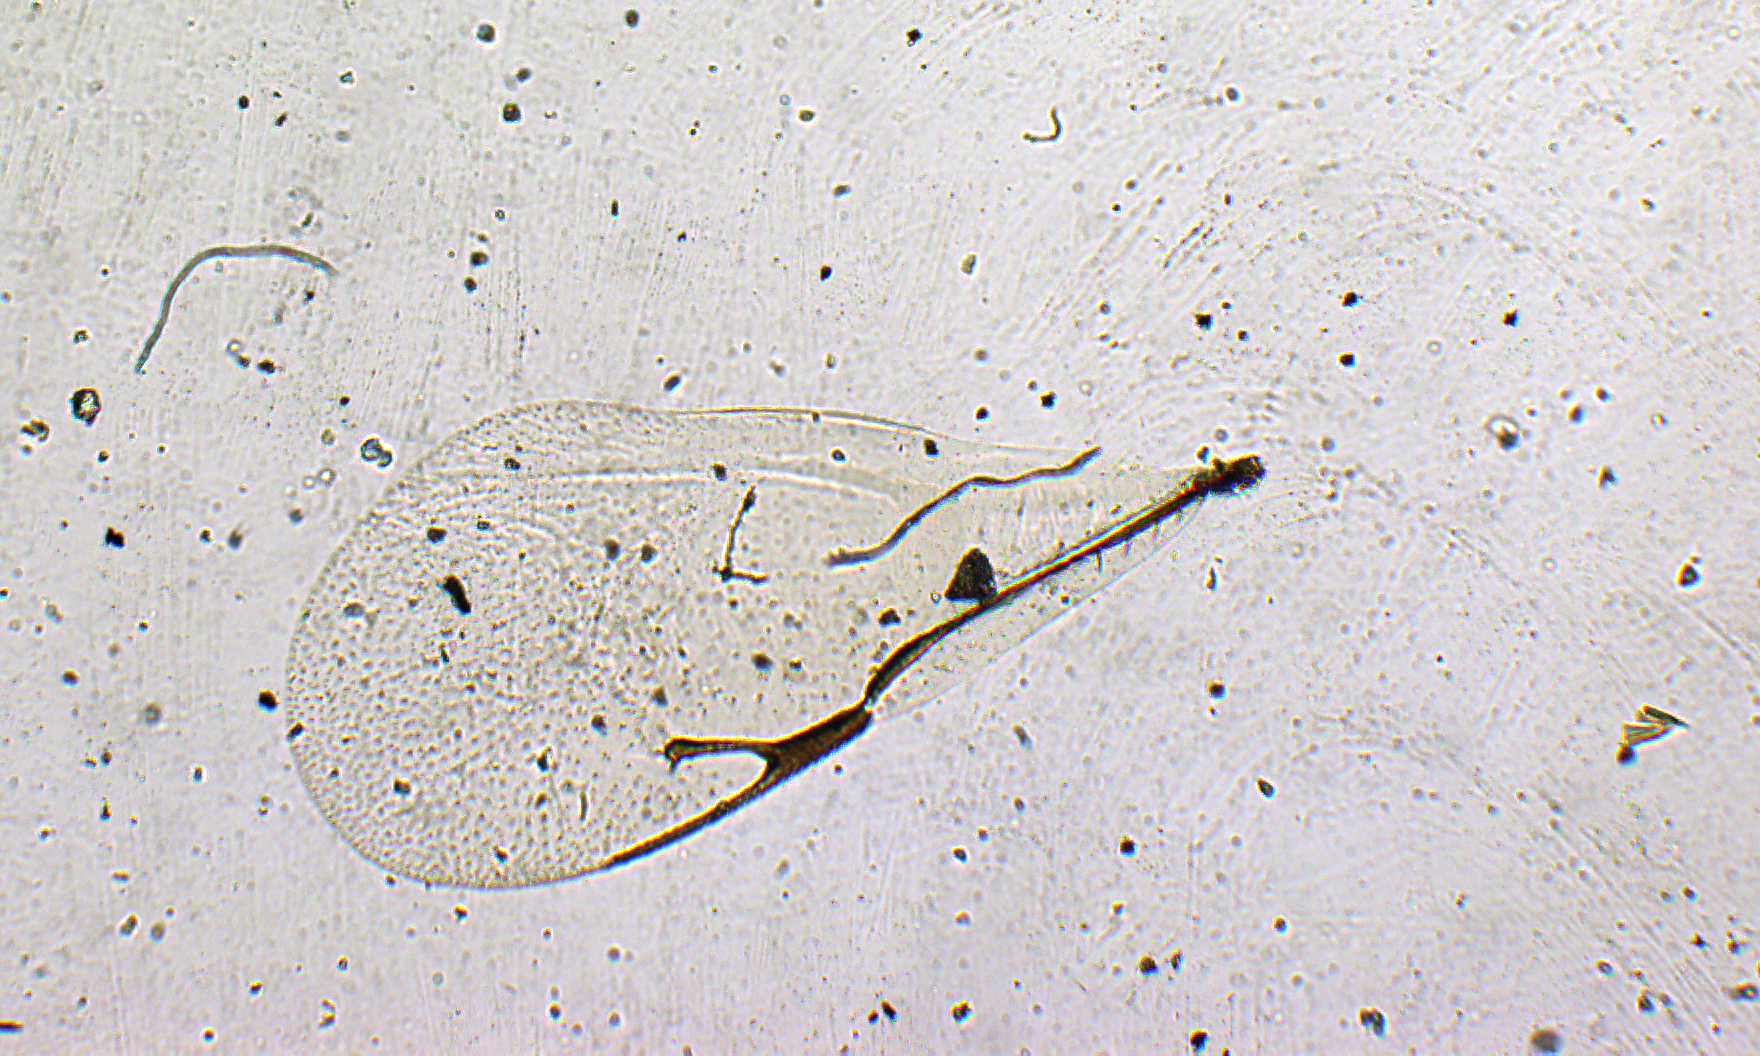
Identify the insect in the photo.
Pachyneuron ahlaensis
